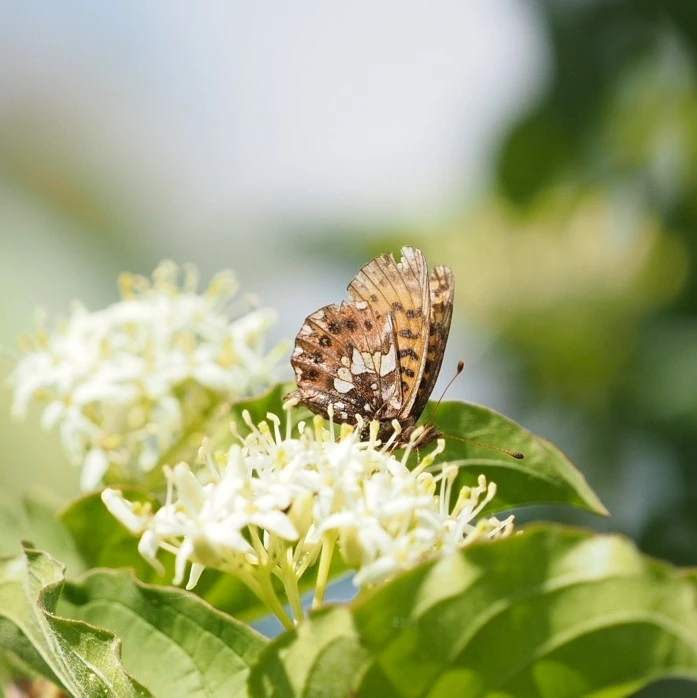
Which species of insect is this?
Boloria dia
